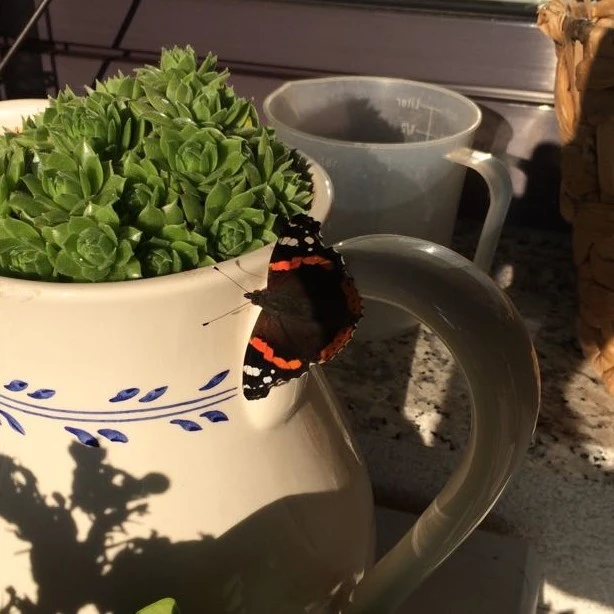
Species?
Vanessa atalanta
